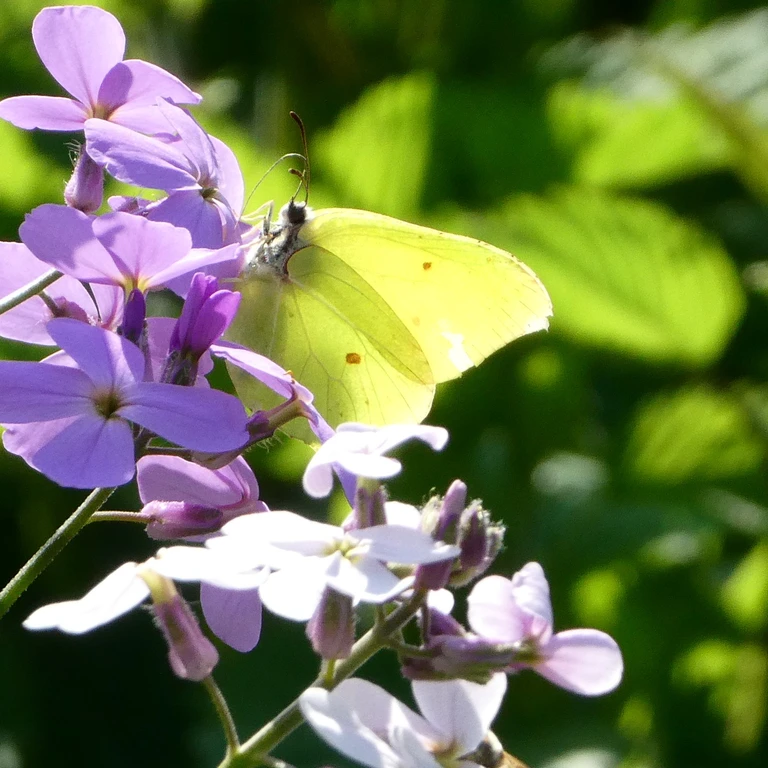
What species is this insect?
Gonepteryx rhamni
